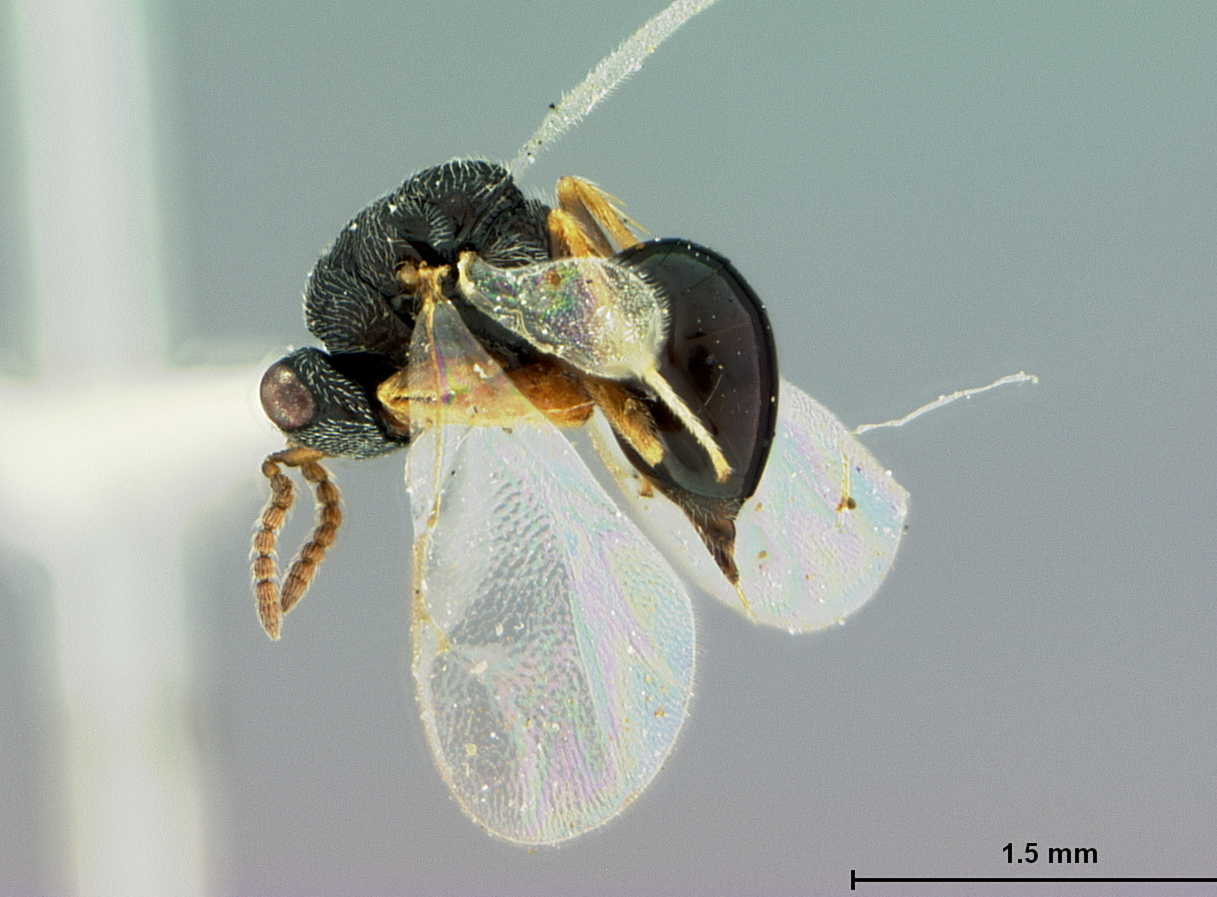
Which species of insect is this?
Eurytoma atamiensis
